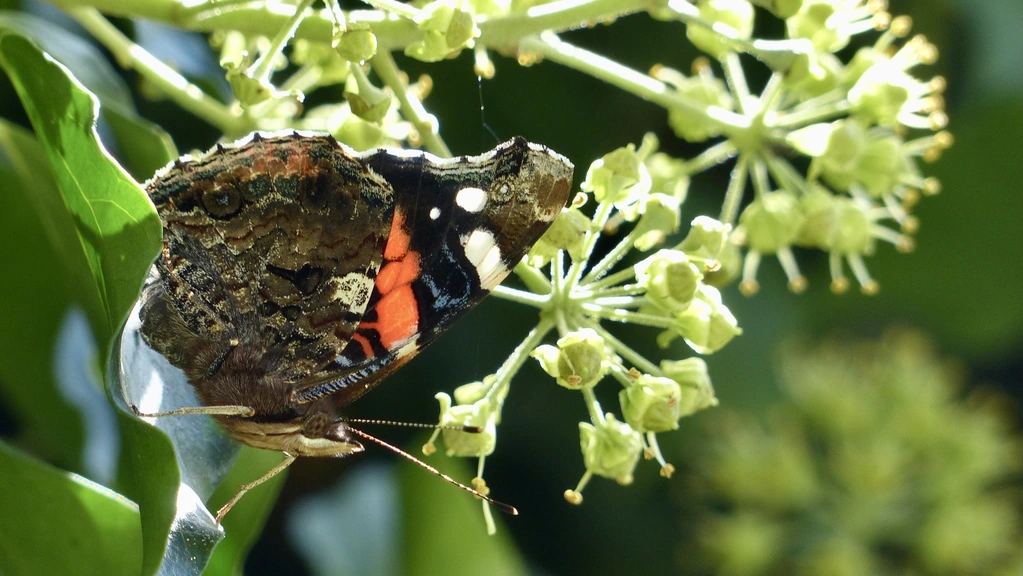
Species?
Vanessa atalanta
